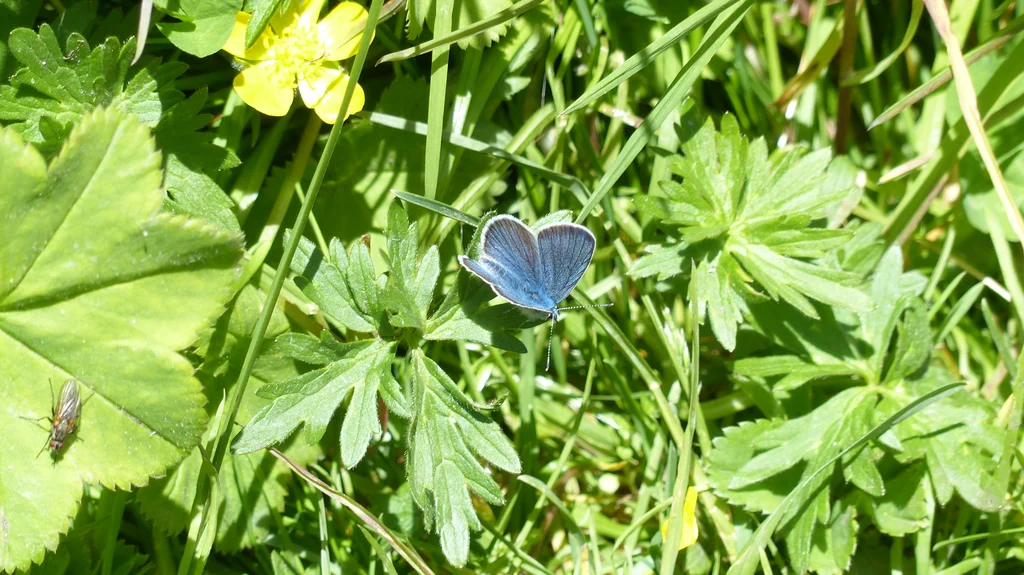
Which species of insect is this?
Cyaniris semiargus
